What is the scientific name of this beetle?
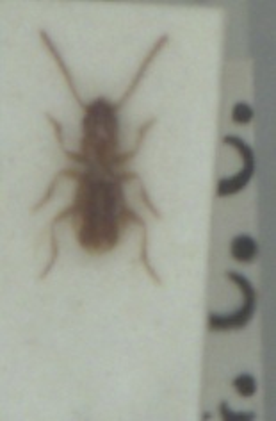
Aepopsis robinii
